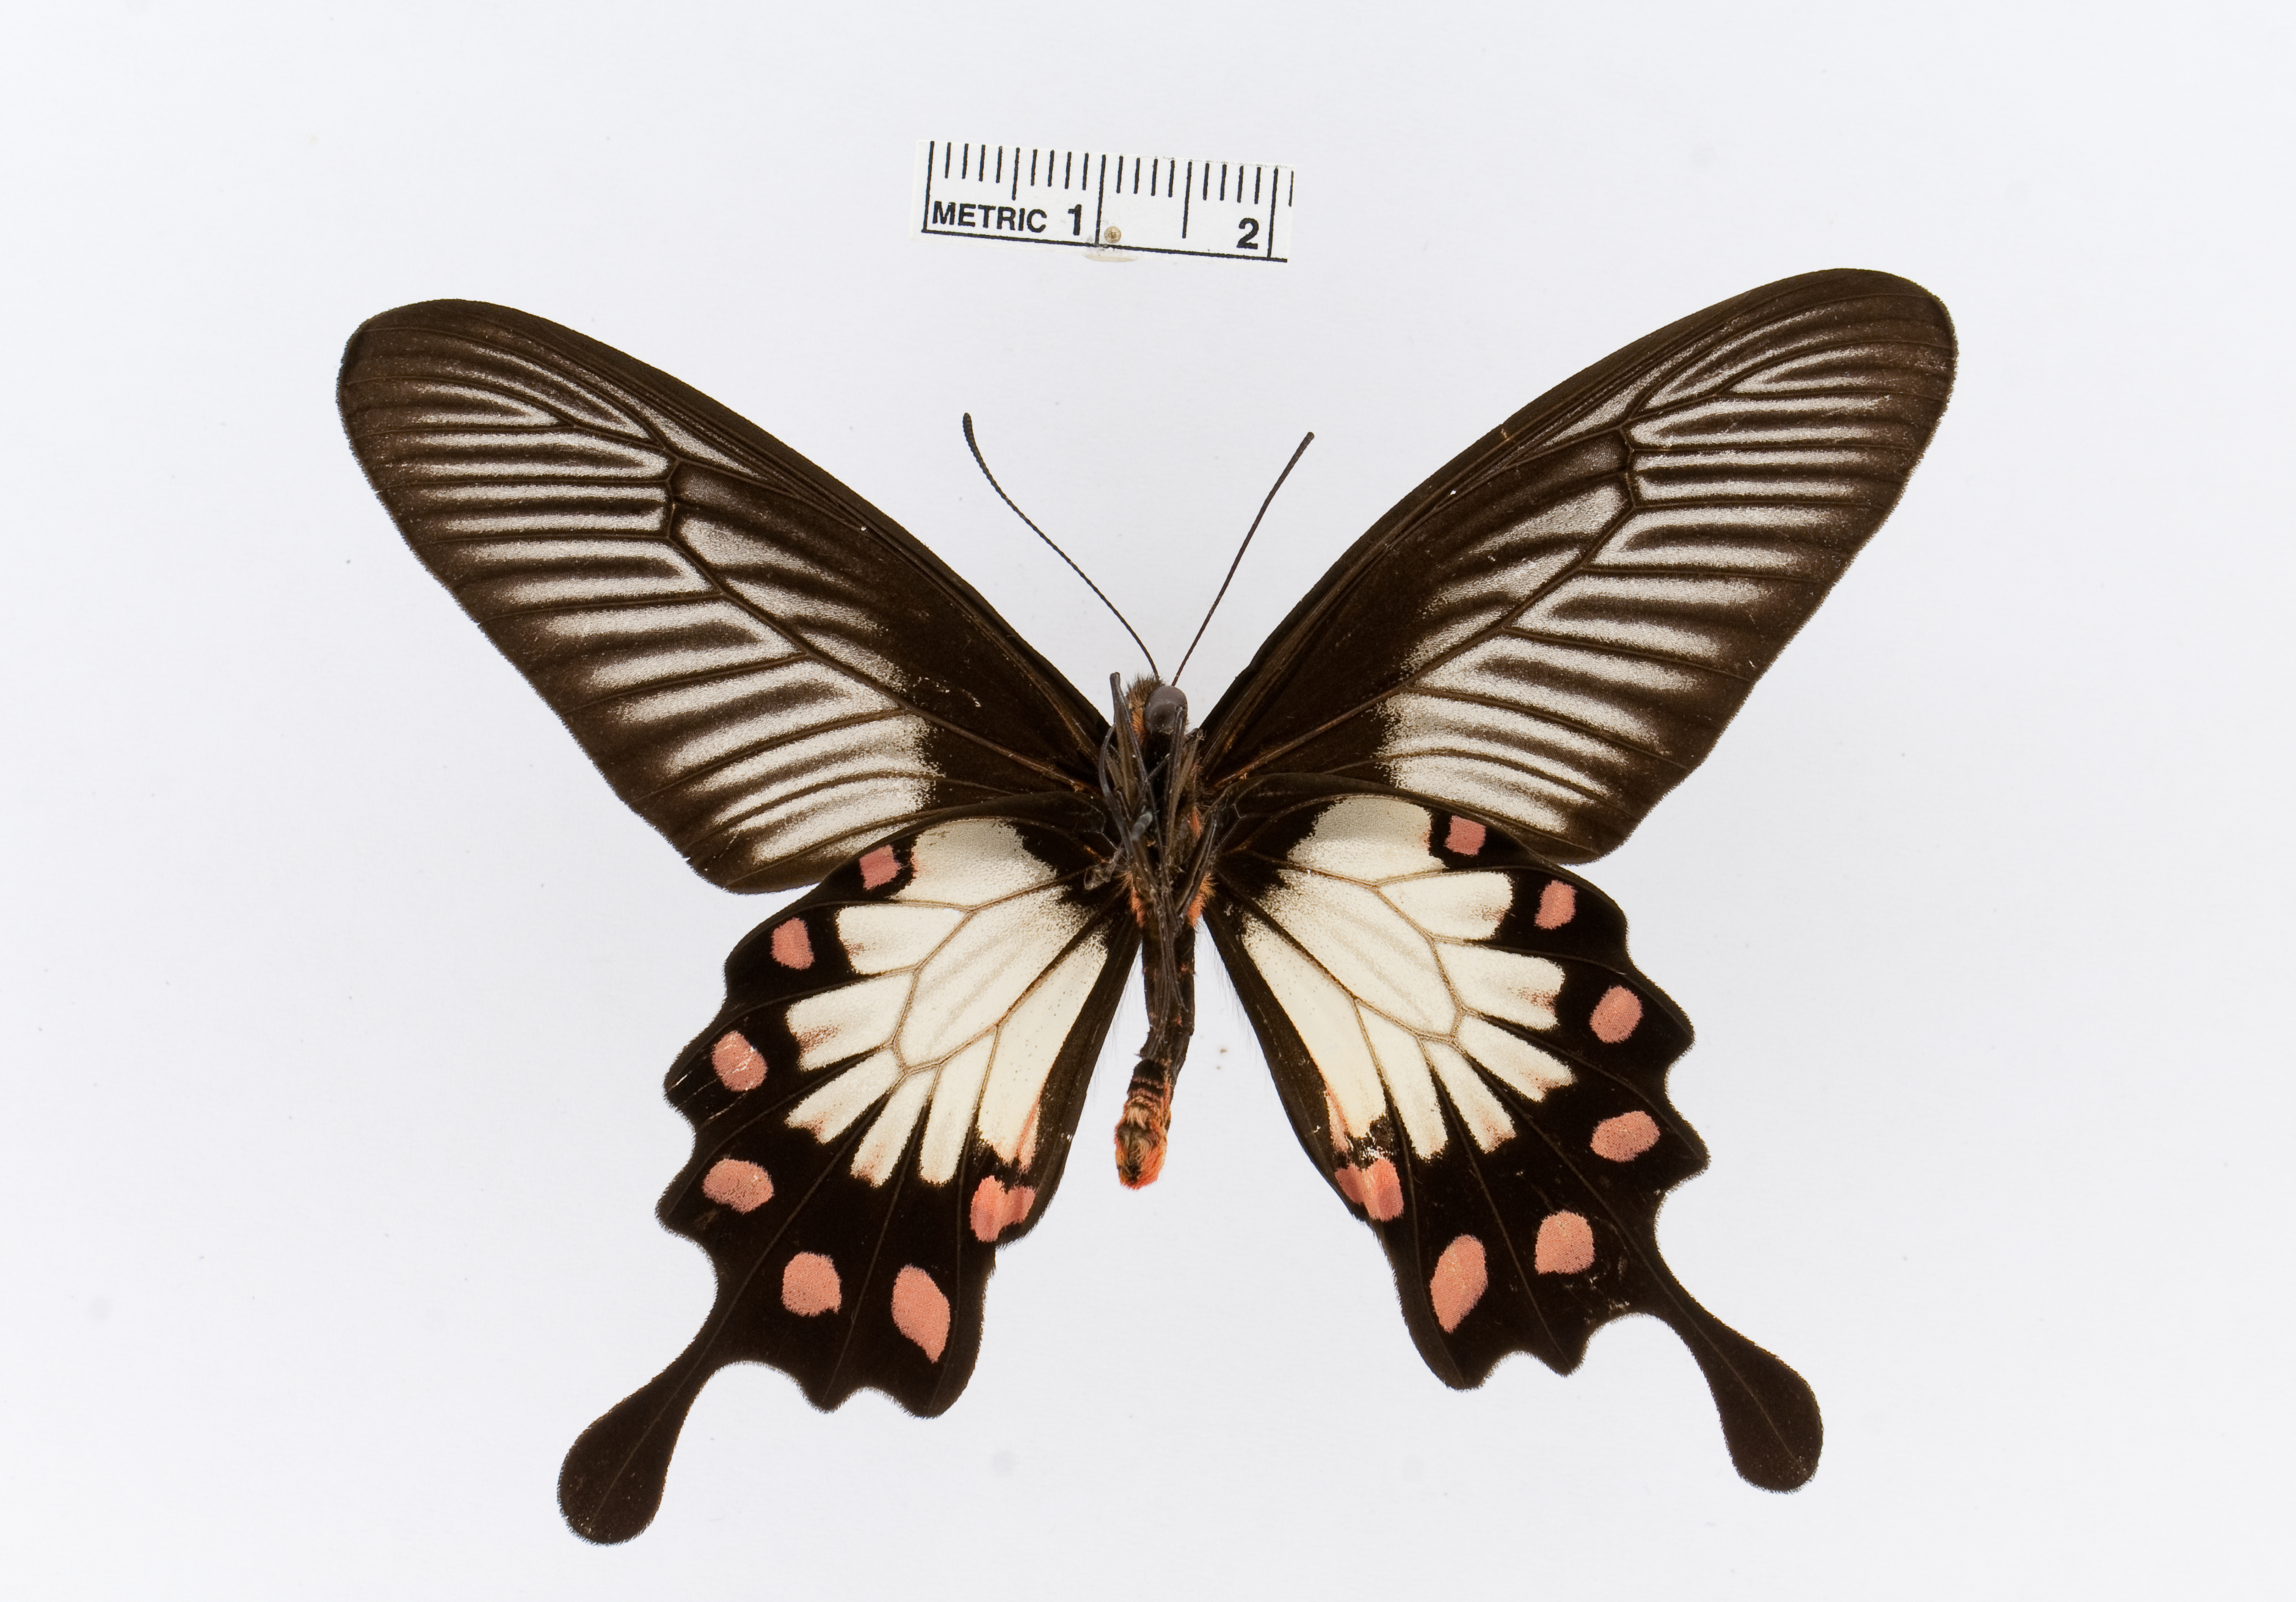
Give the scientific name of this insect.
Pachliopta pandiyana
